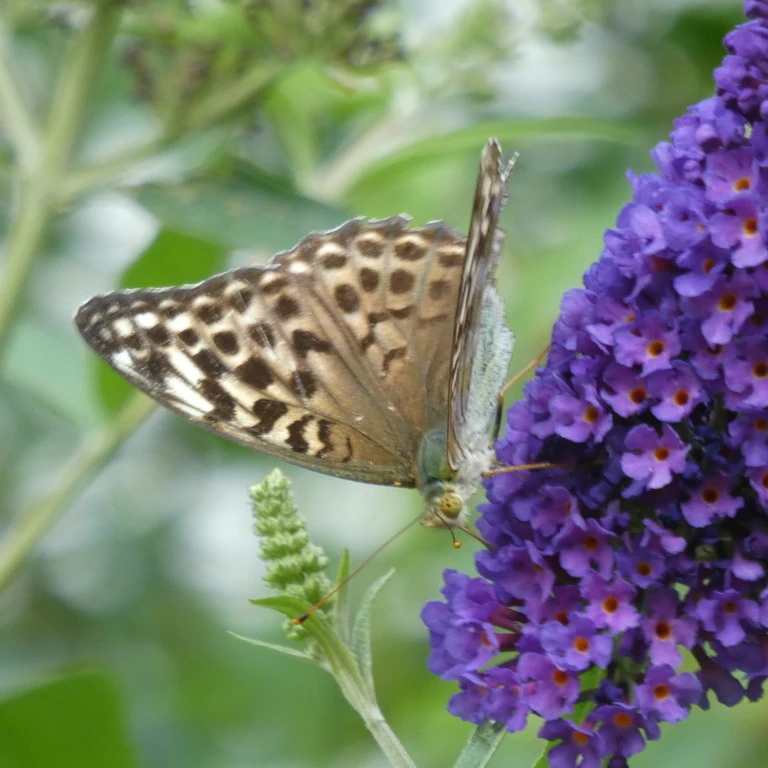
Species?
Argynnis paphia
